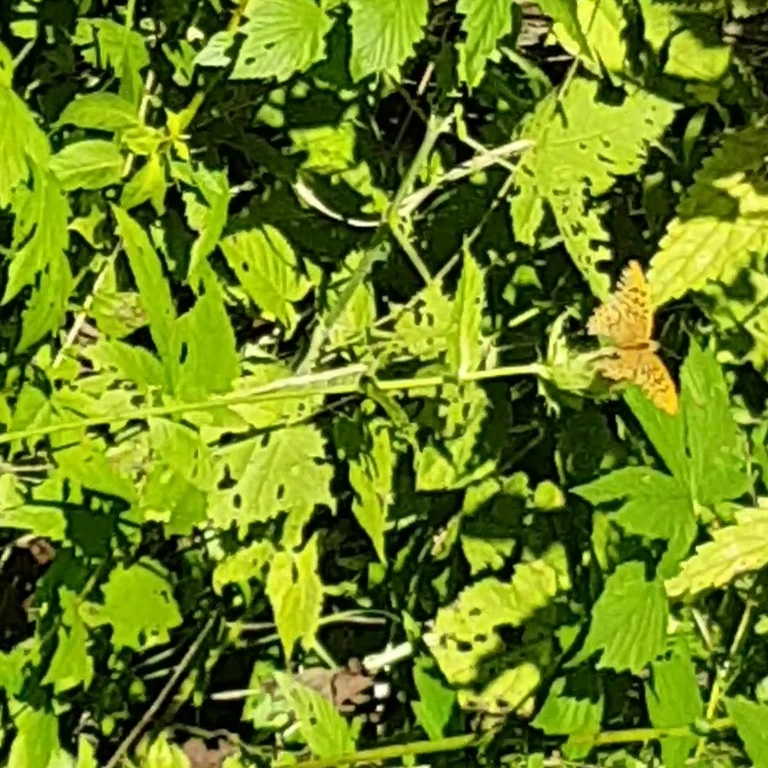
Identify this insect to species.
Argynnis paphia
